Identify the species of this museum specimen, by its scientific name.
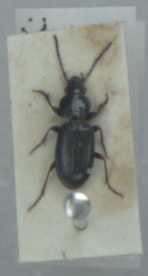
Pterostichus diligens
